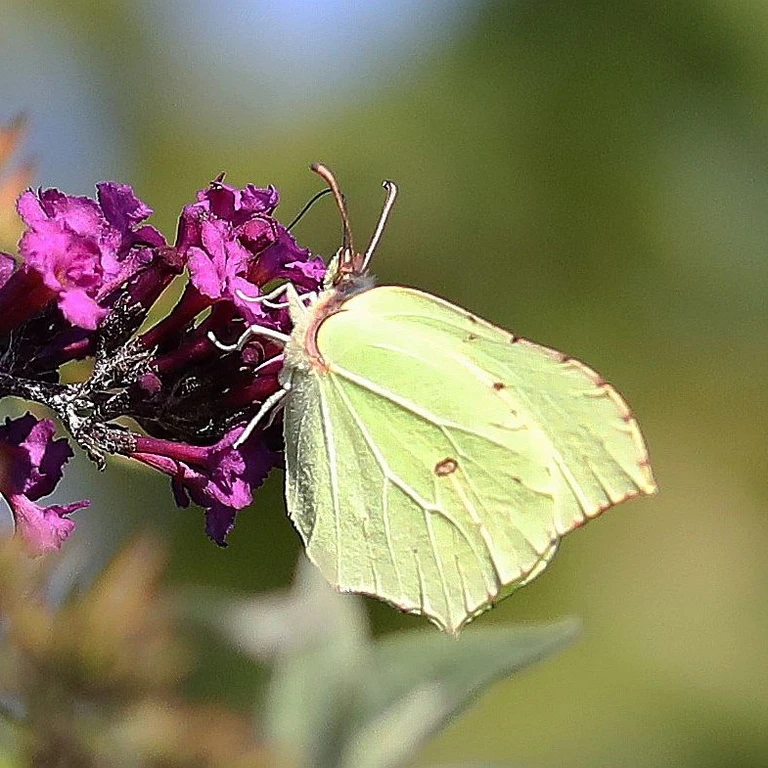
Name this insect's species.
Gonepteryx rhamni
